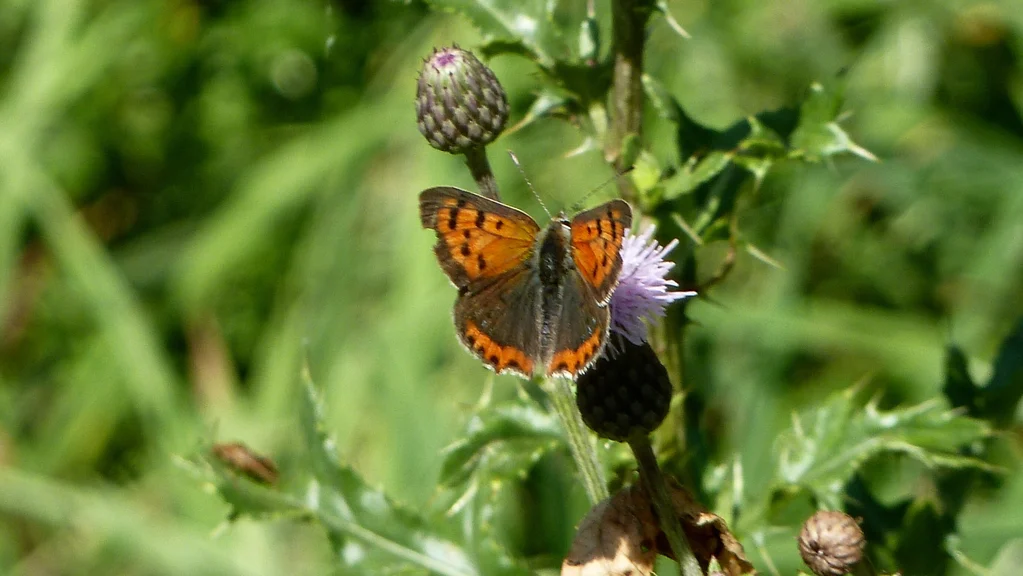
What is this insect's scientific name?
Lycaena phlaeas
